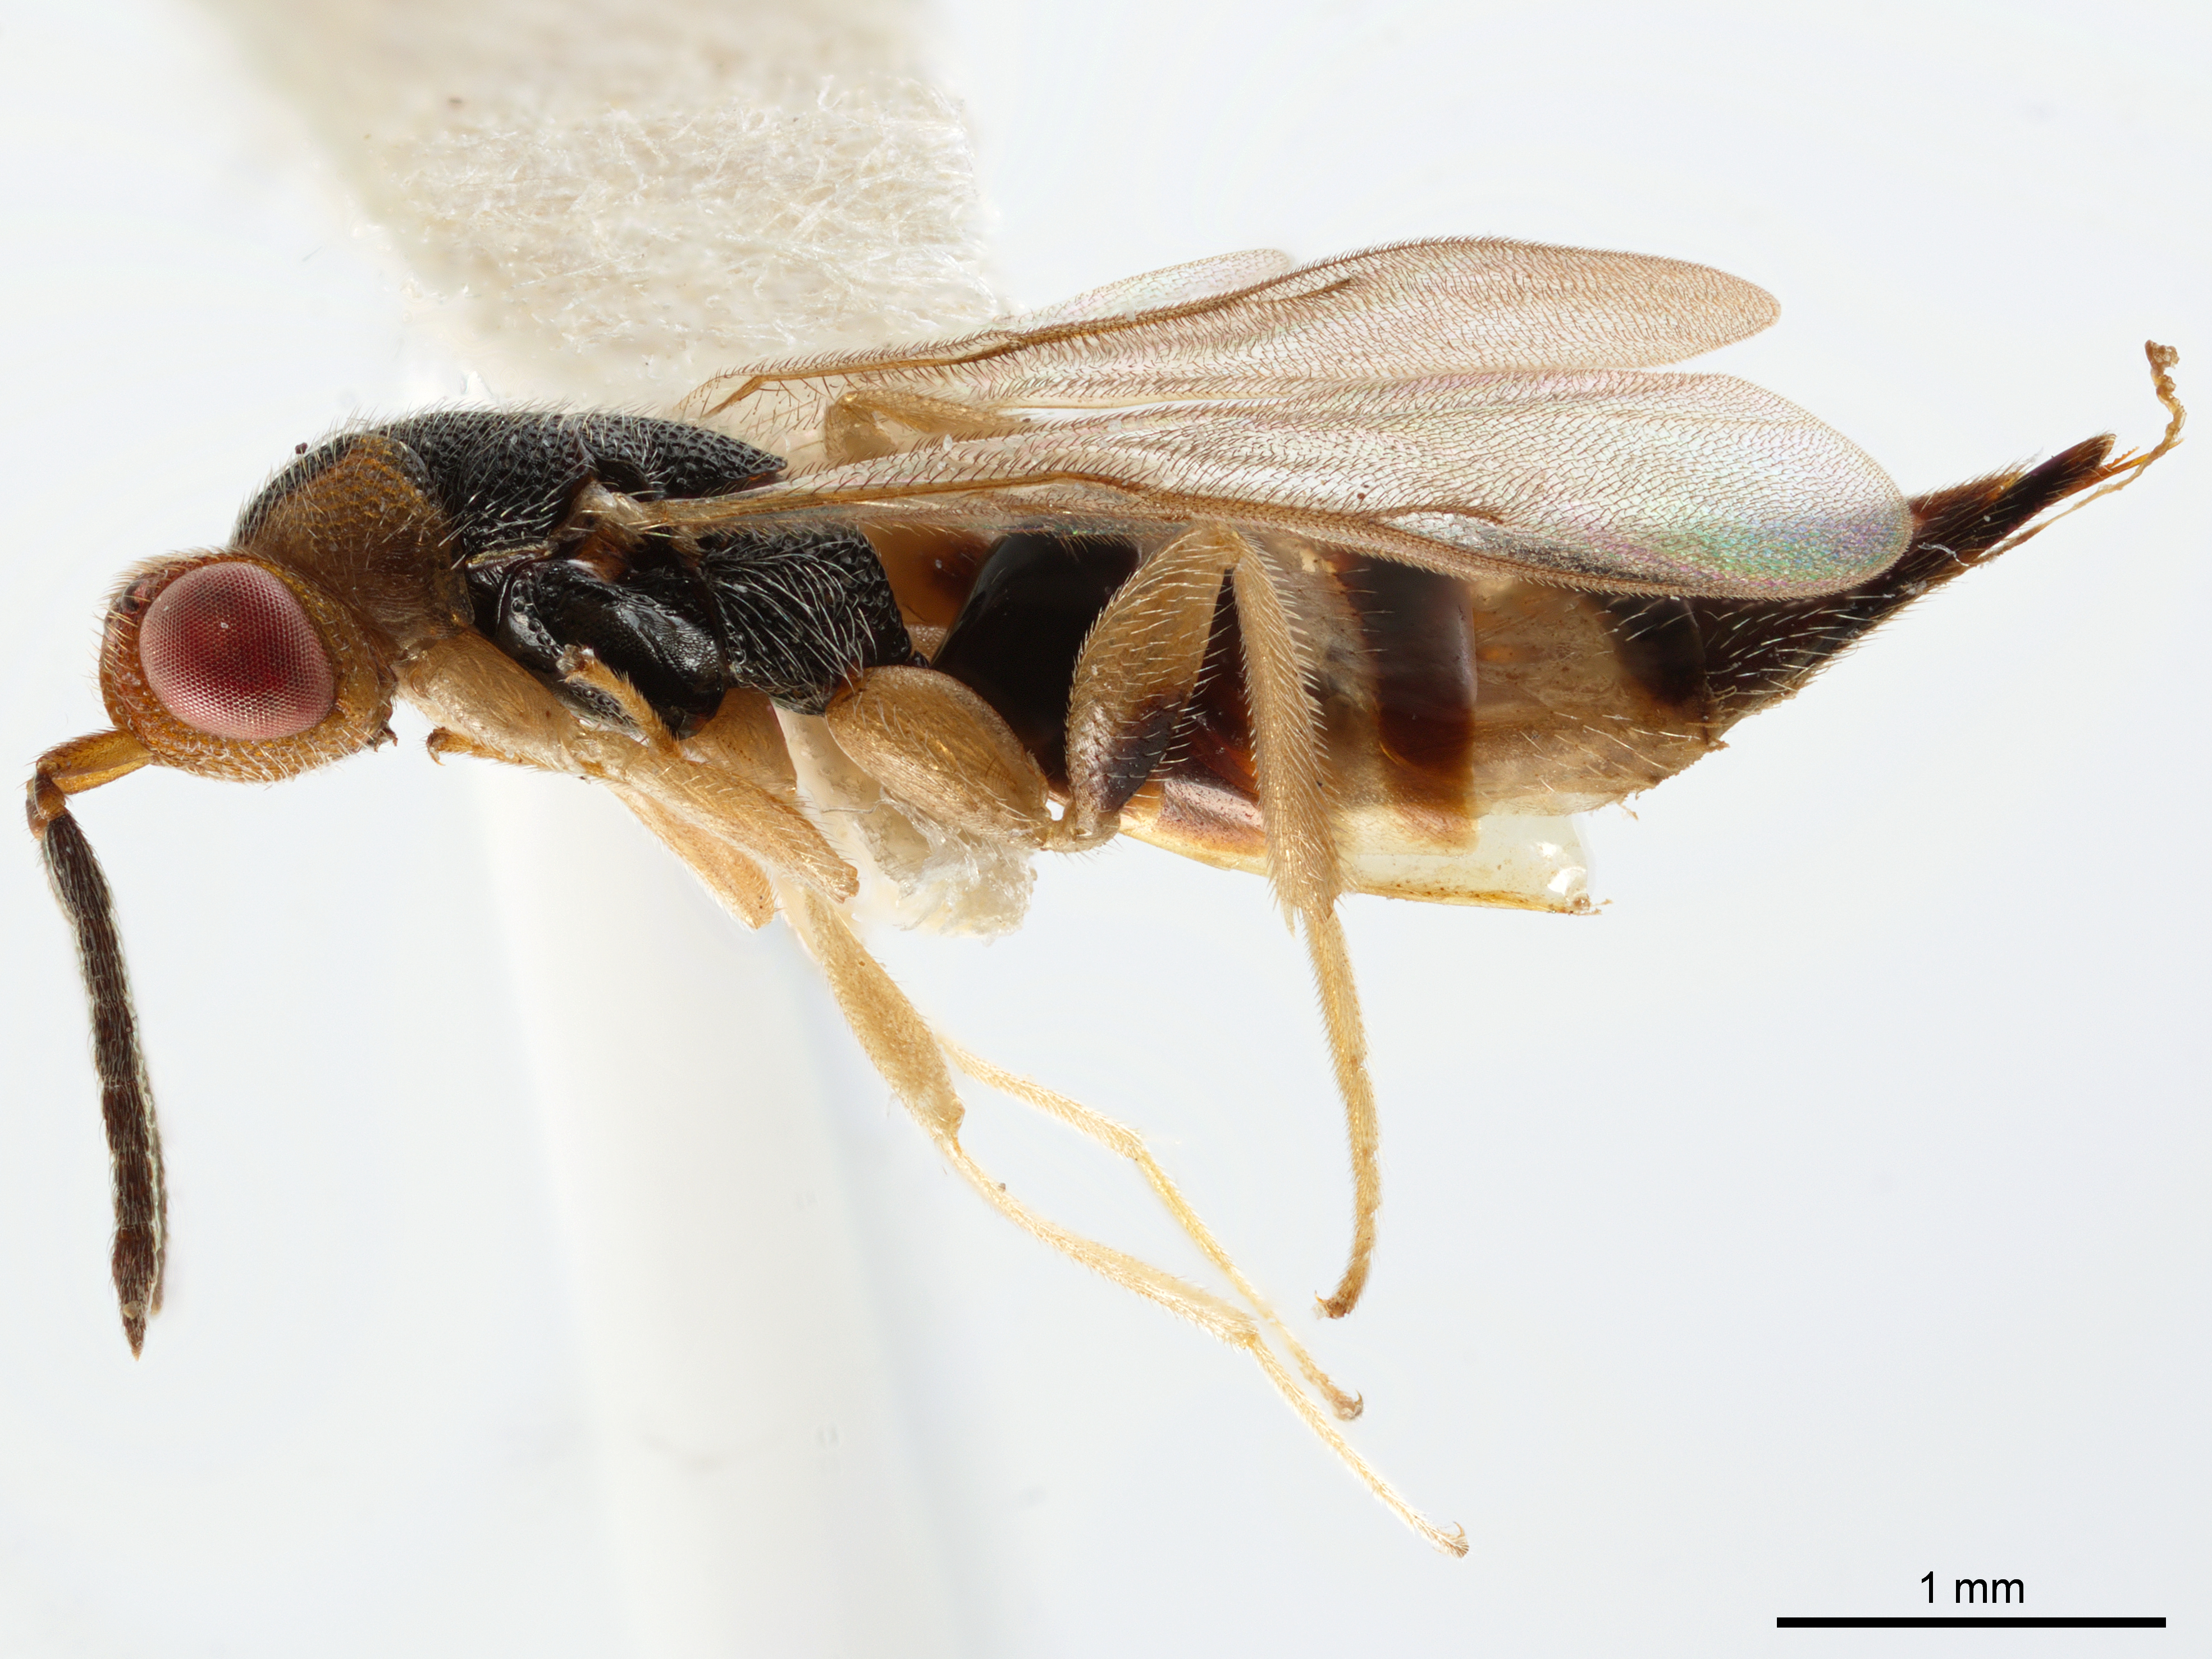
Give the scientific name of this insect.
Bephrata camacho
